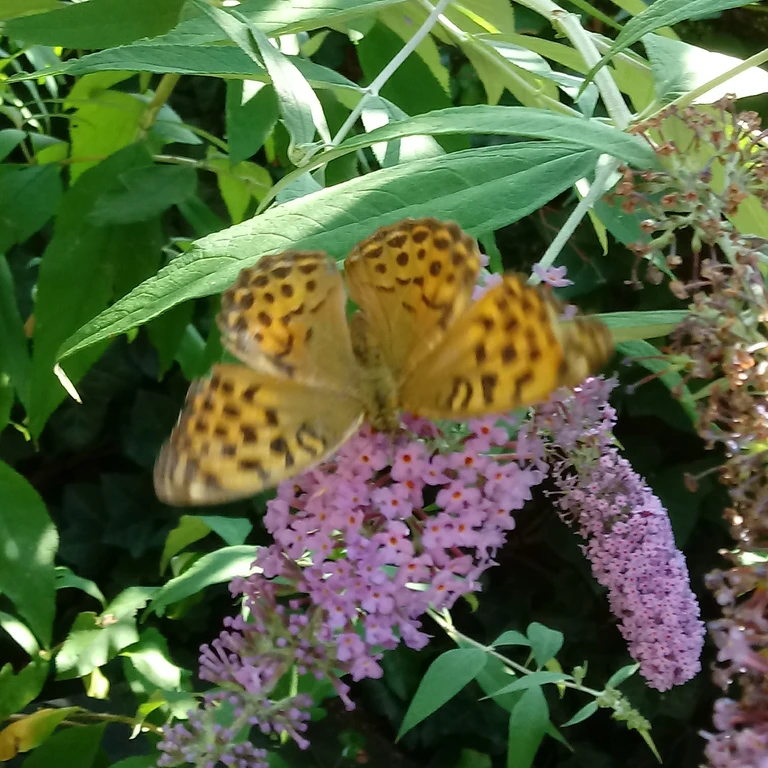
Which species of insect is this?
Argynnis paphia
